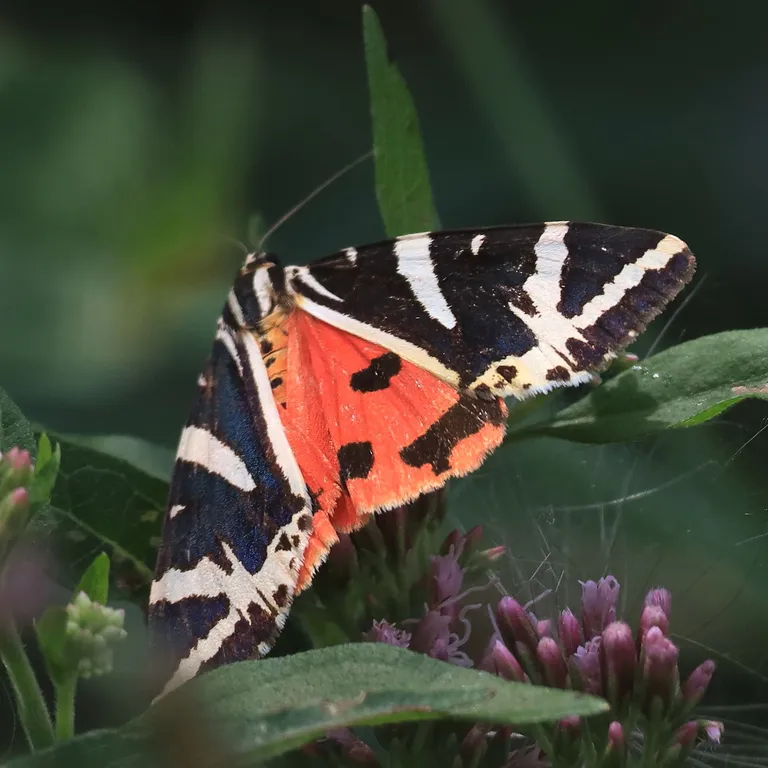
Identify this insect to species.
Euplagia quadripunctaria
